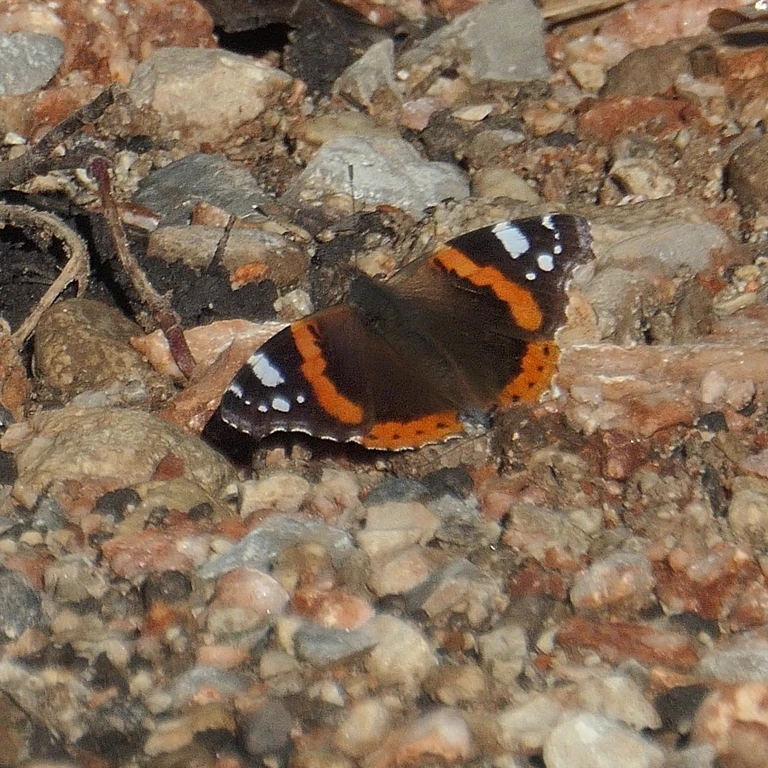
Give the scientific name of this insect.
Vanessa atalanta
